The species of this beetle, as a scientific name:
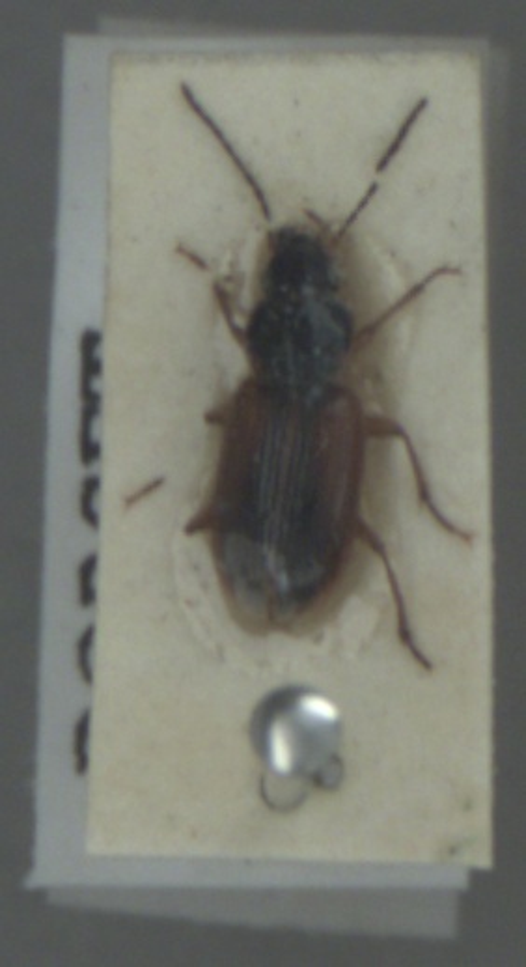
Stenolophus mixtus
